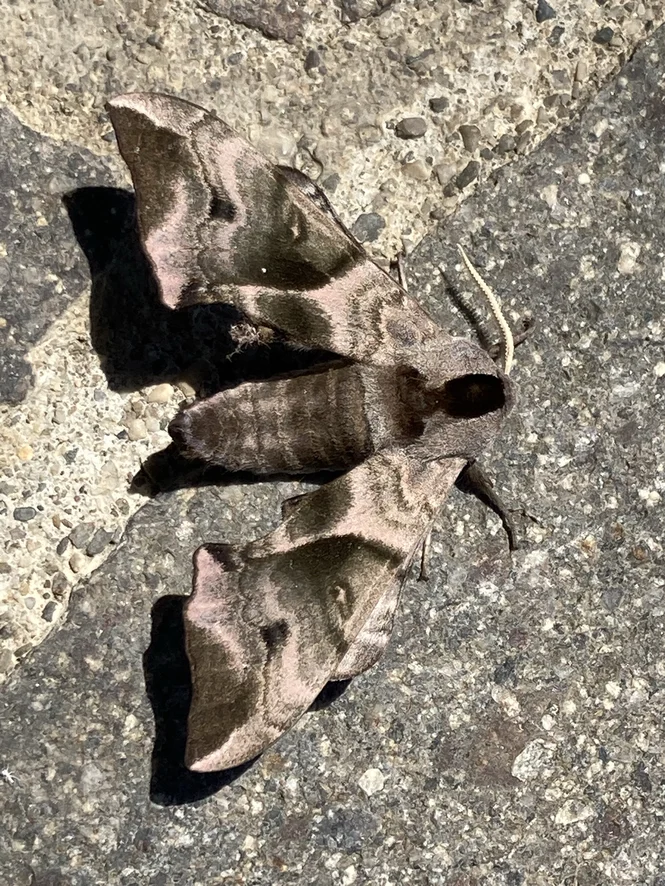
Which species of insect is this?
Smerinthus ocellata
